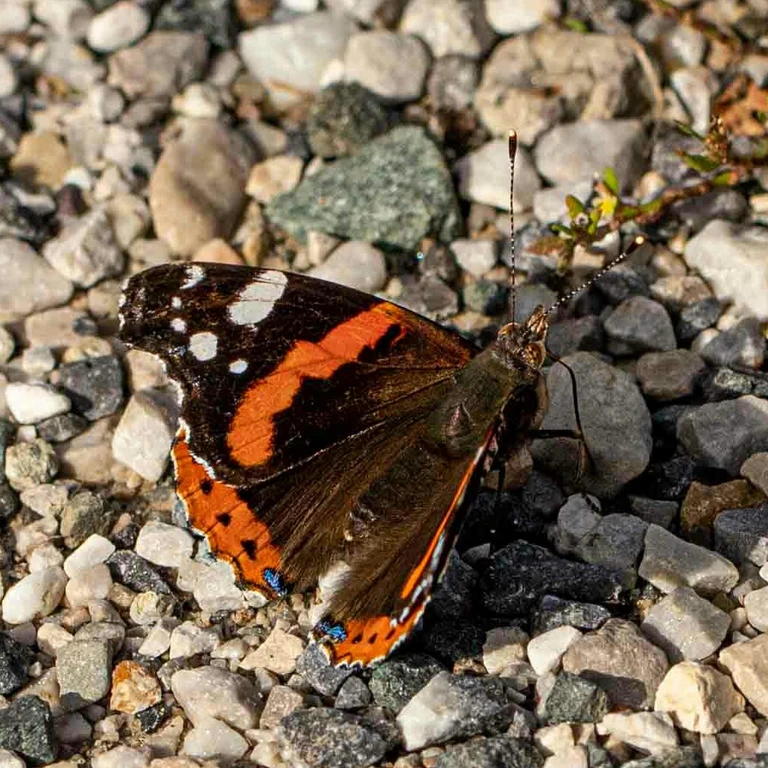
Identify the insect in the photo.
Vanessa atalanta
